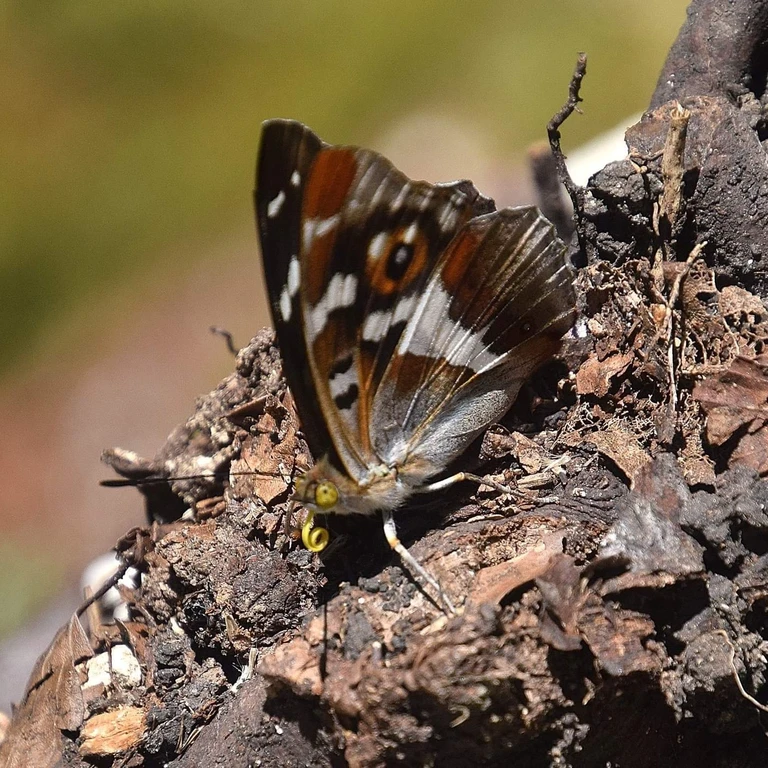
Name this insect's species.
Apatura iris
